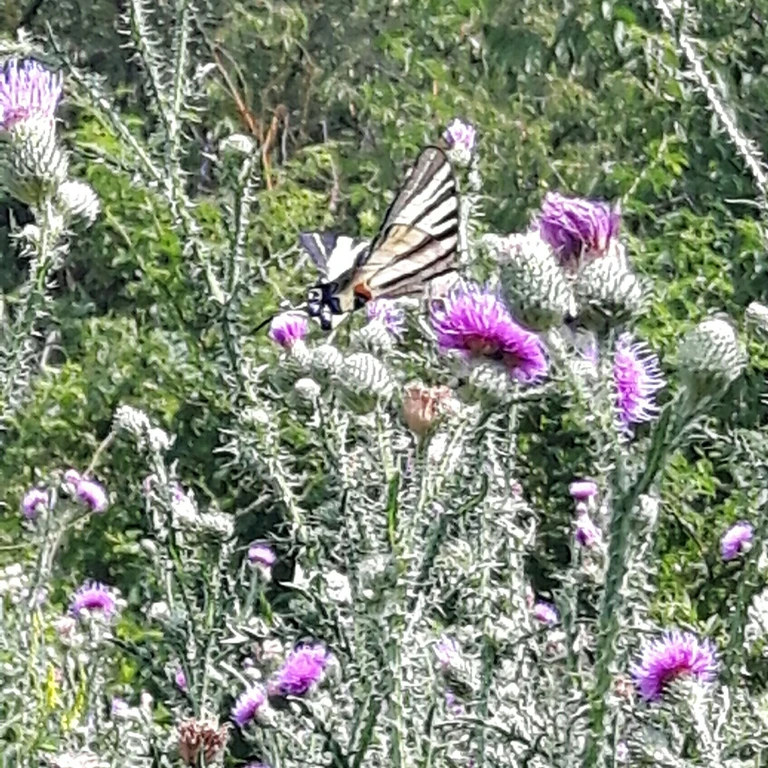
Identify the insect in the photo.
Iphiclides podalirius
